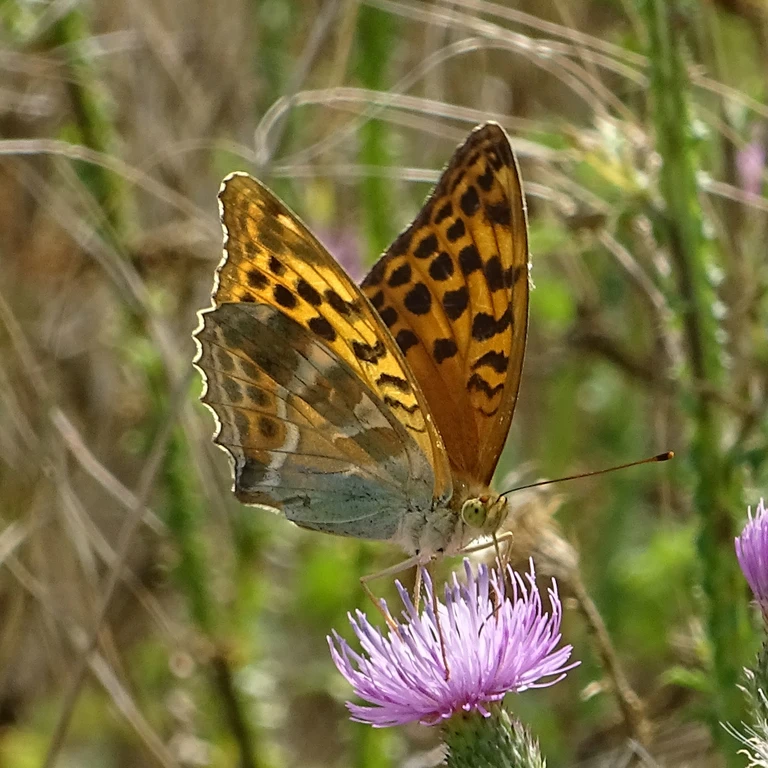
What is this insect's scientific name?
Argynnis paphia
